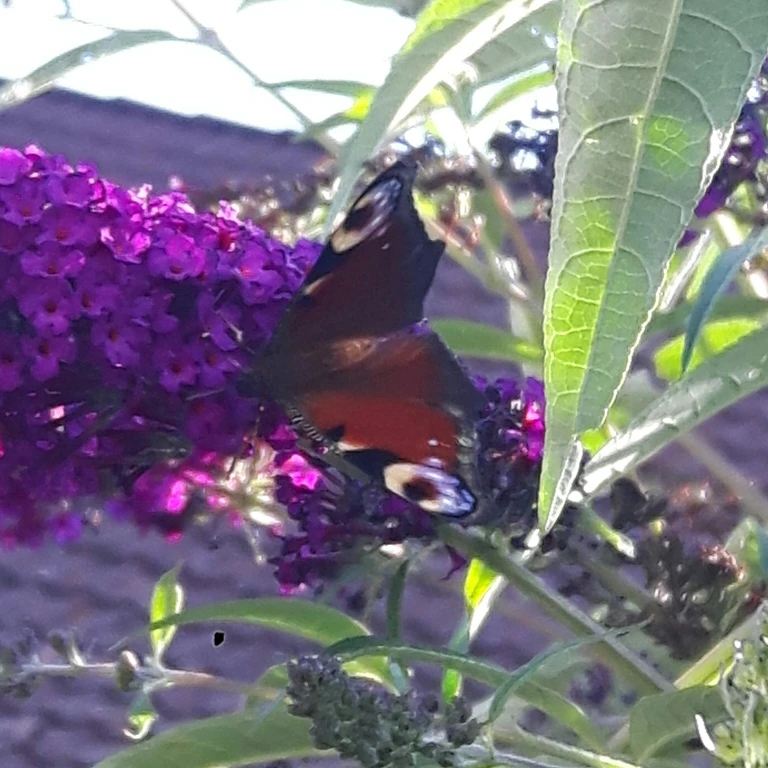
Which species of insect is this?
Aglais io
